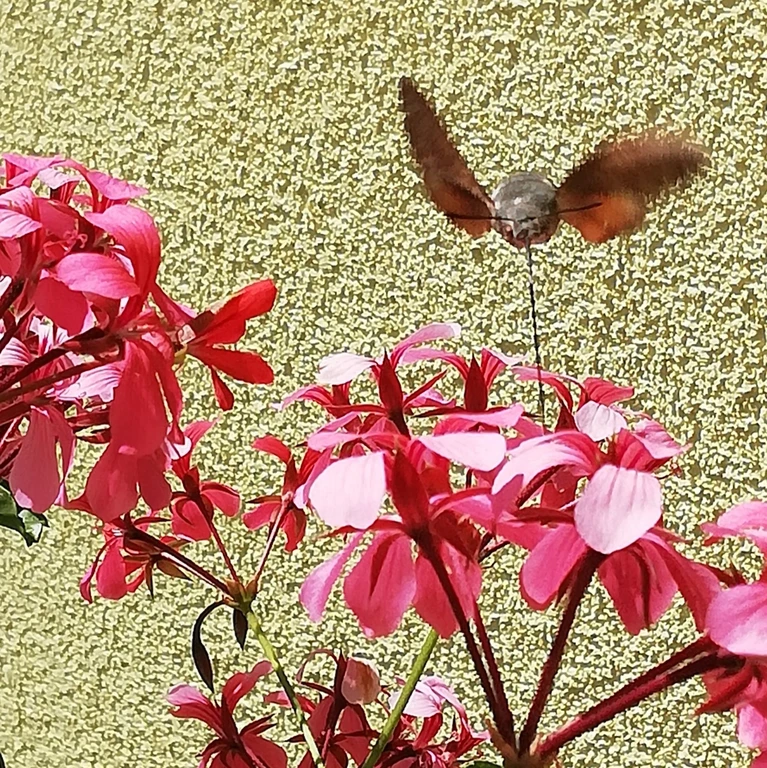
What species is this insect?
Macroglossum stellatarum
